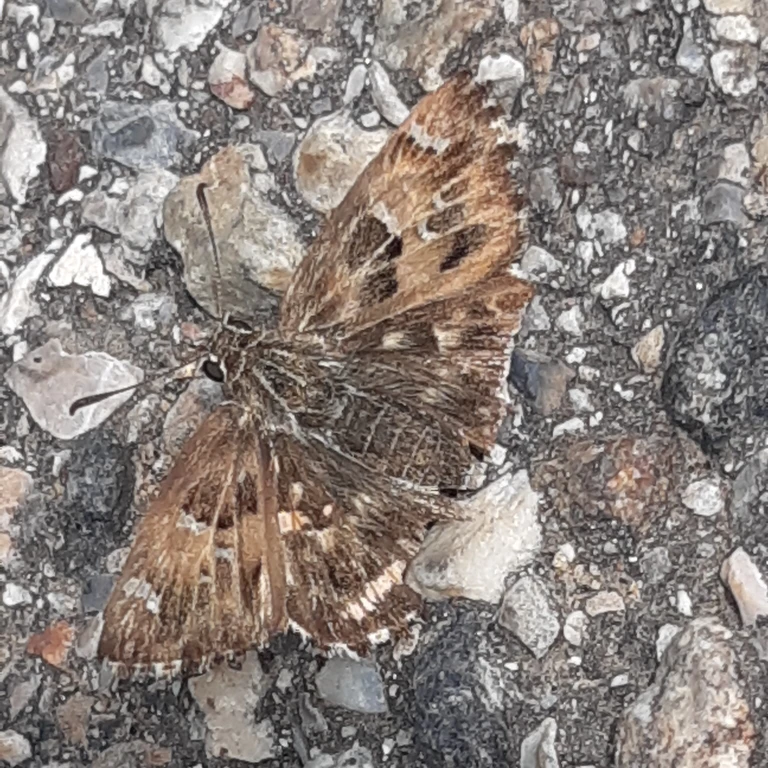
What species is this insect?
Carcharodus alceae
